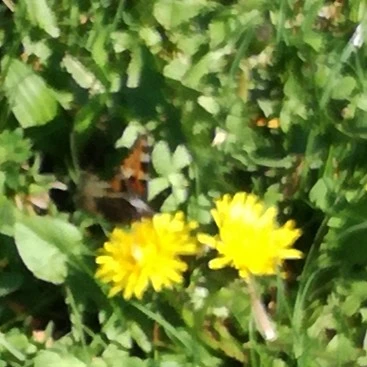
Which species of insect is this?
Aglais urticae
